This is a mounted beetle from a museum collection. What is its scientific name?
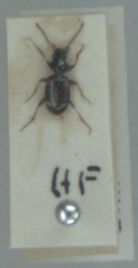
Bembidion articulatum
